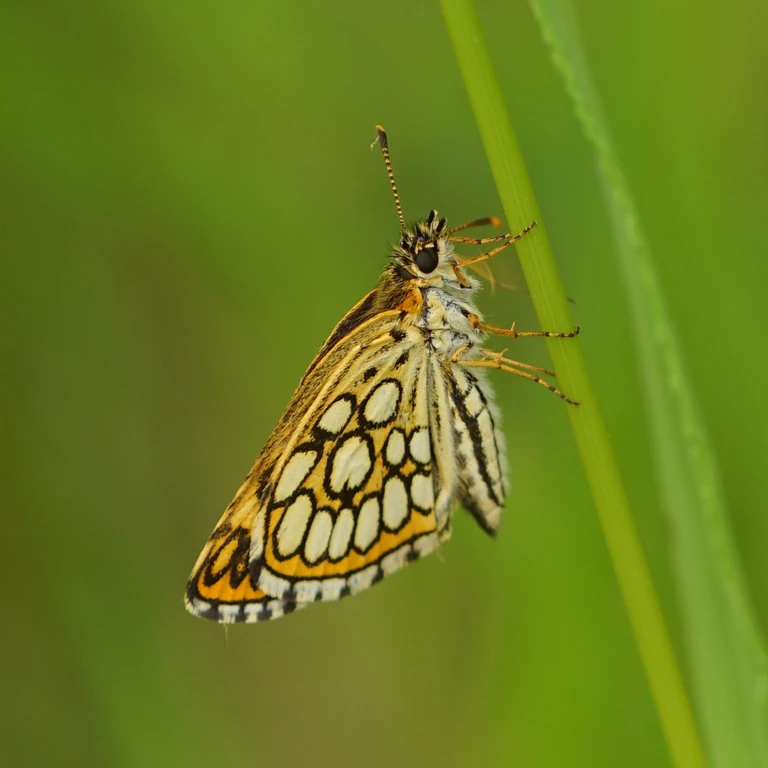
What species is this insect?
Heteropterus morpheus
